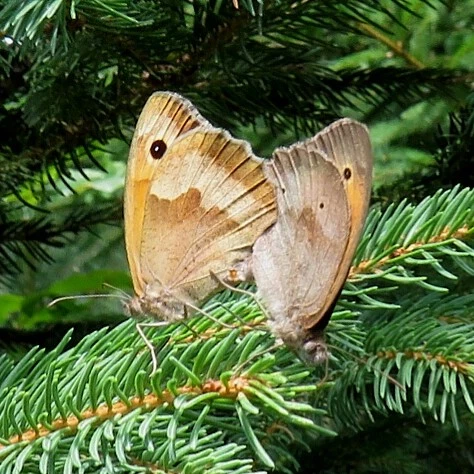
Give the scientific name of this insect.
Maniola jurtina
